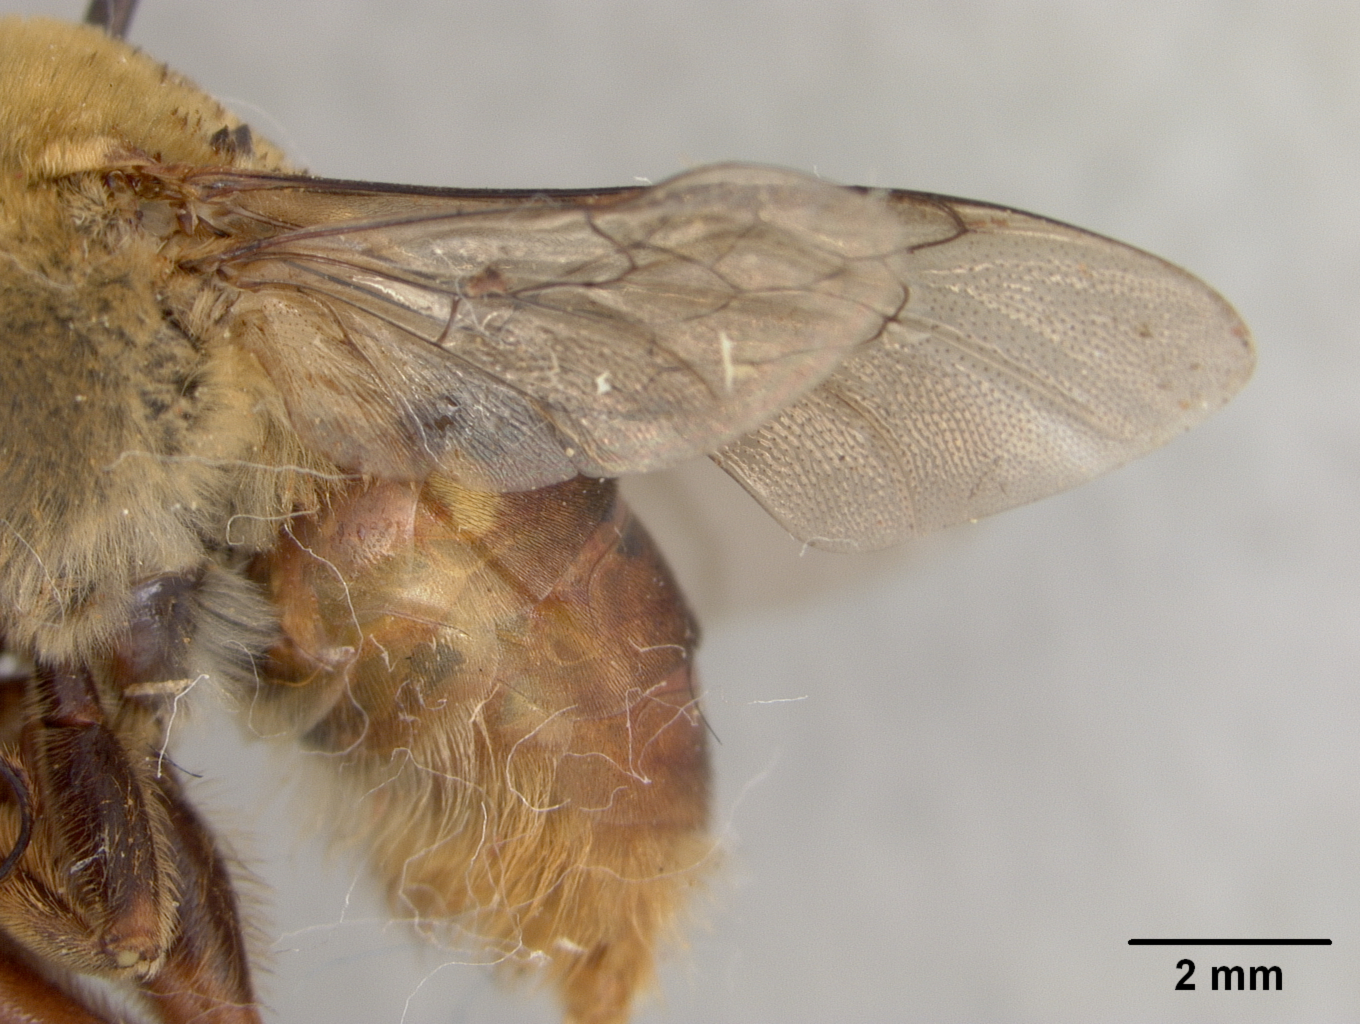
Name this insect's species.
Centris robusta
